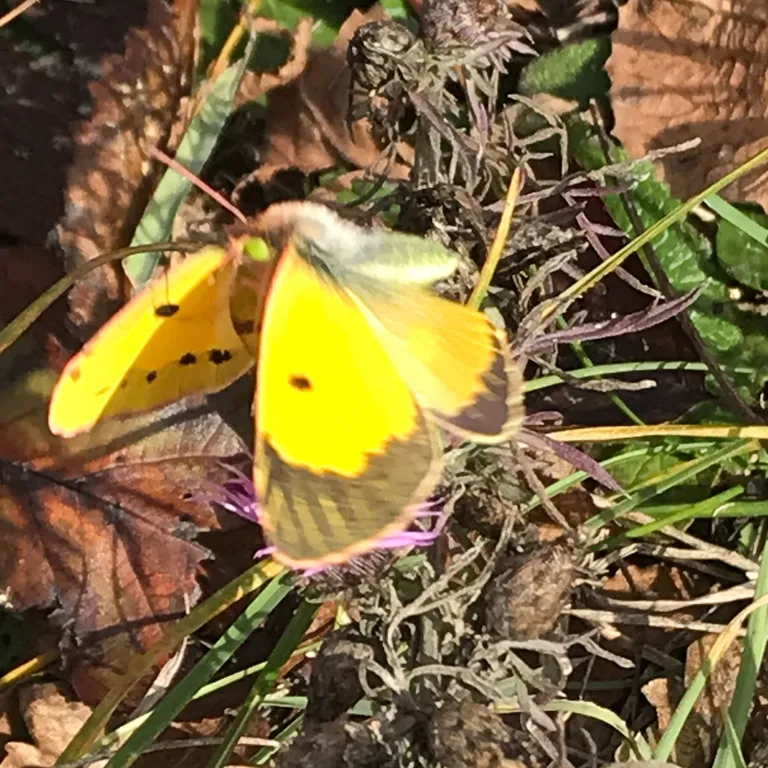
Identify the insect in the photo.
Colias croceus
